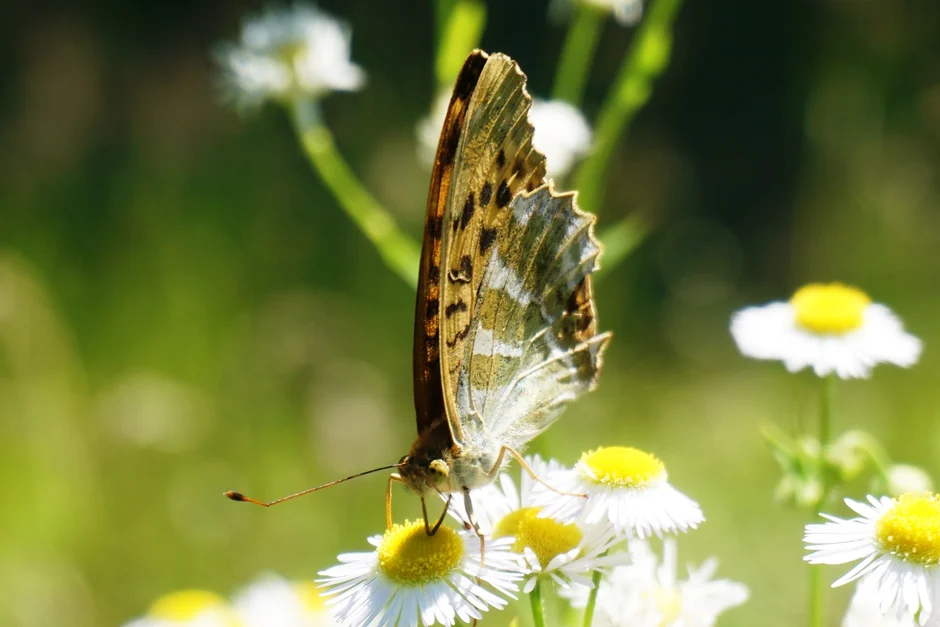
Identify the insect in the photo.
Argynnis paphia
